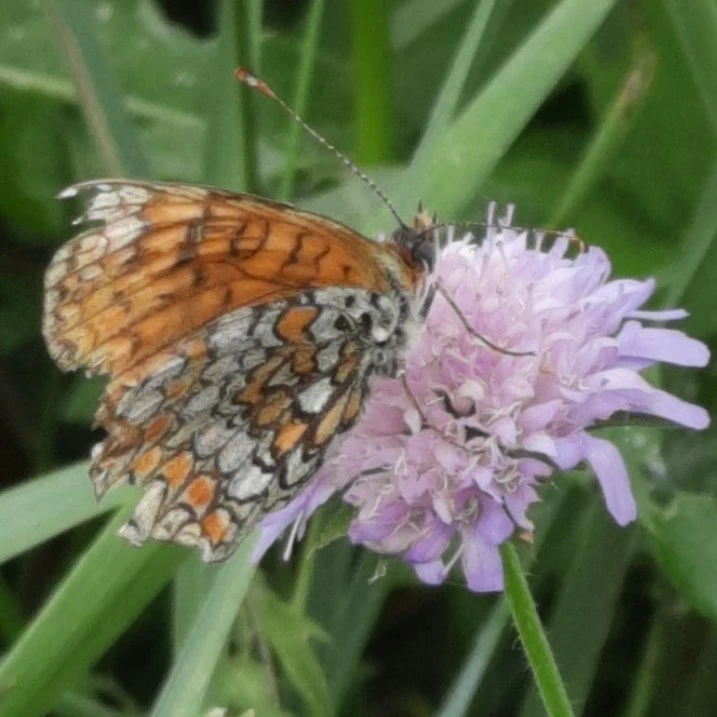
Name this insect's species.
Melitaea phoebe
